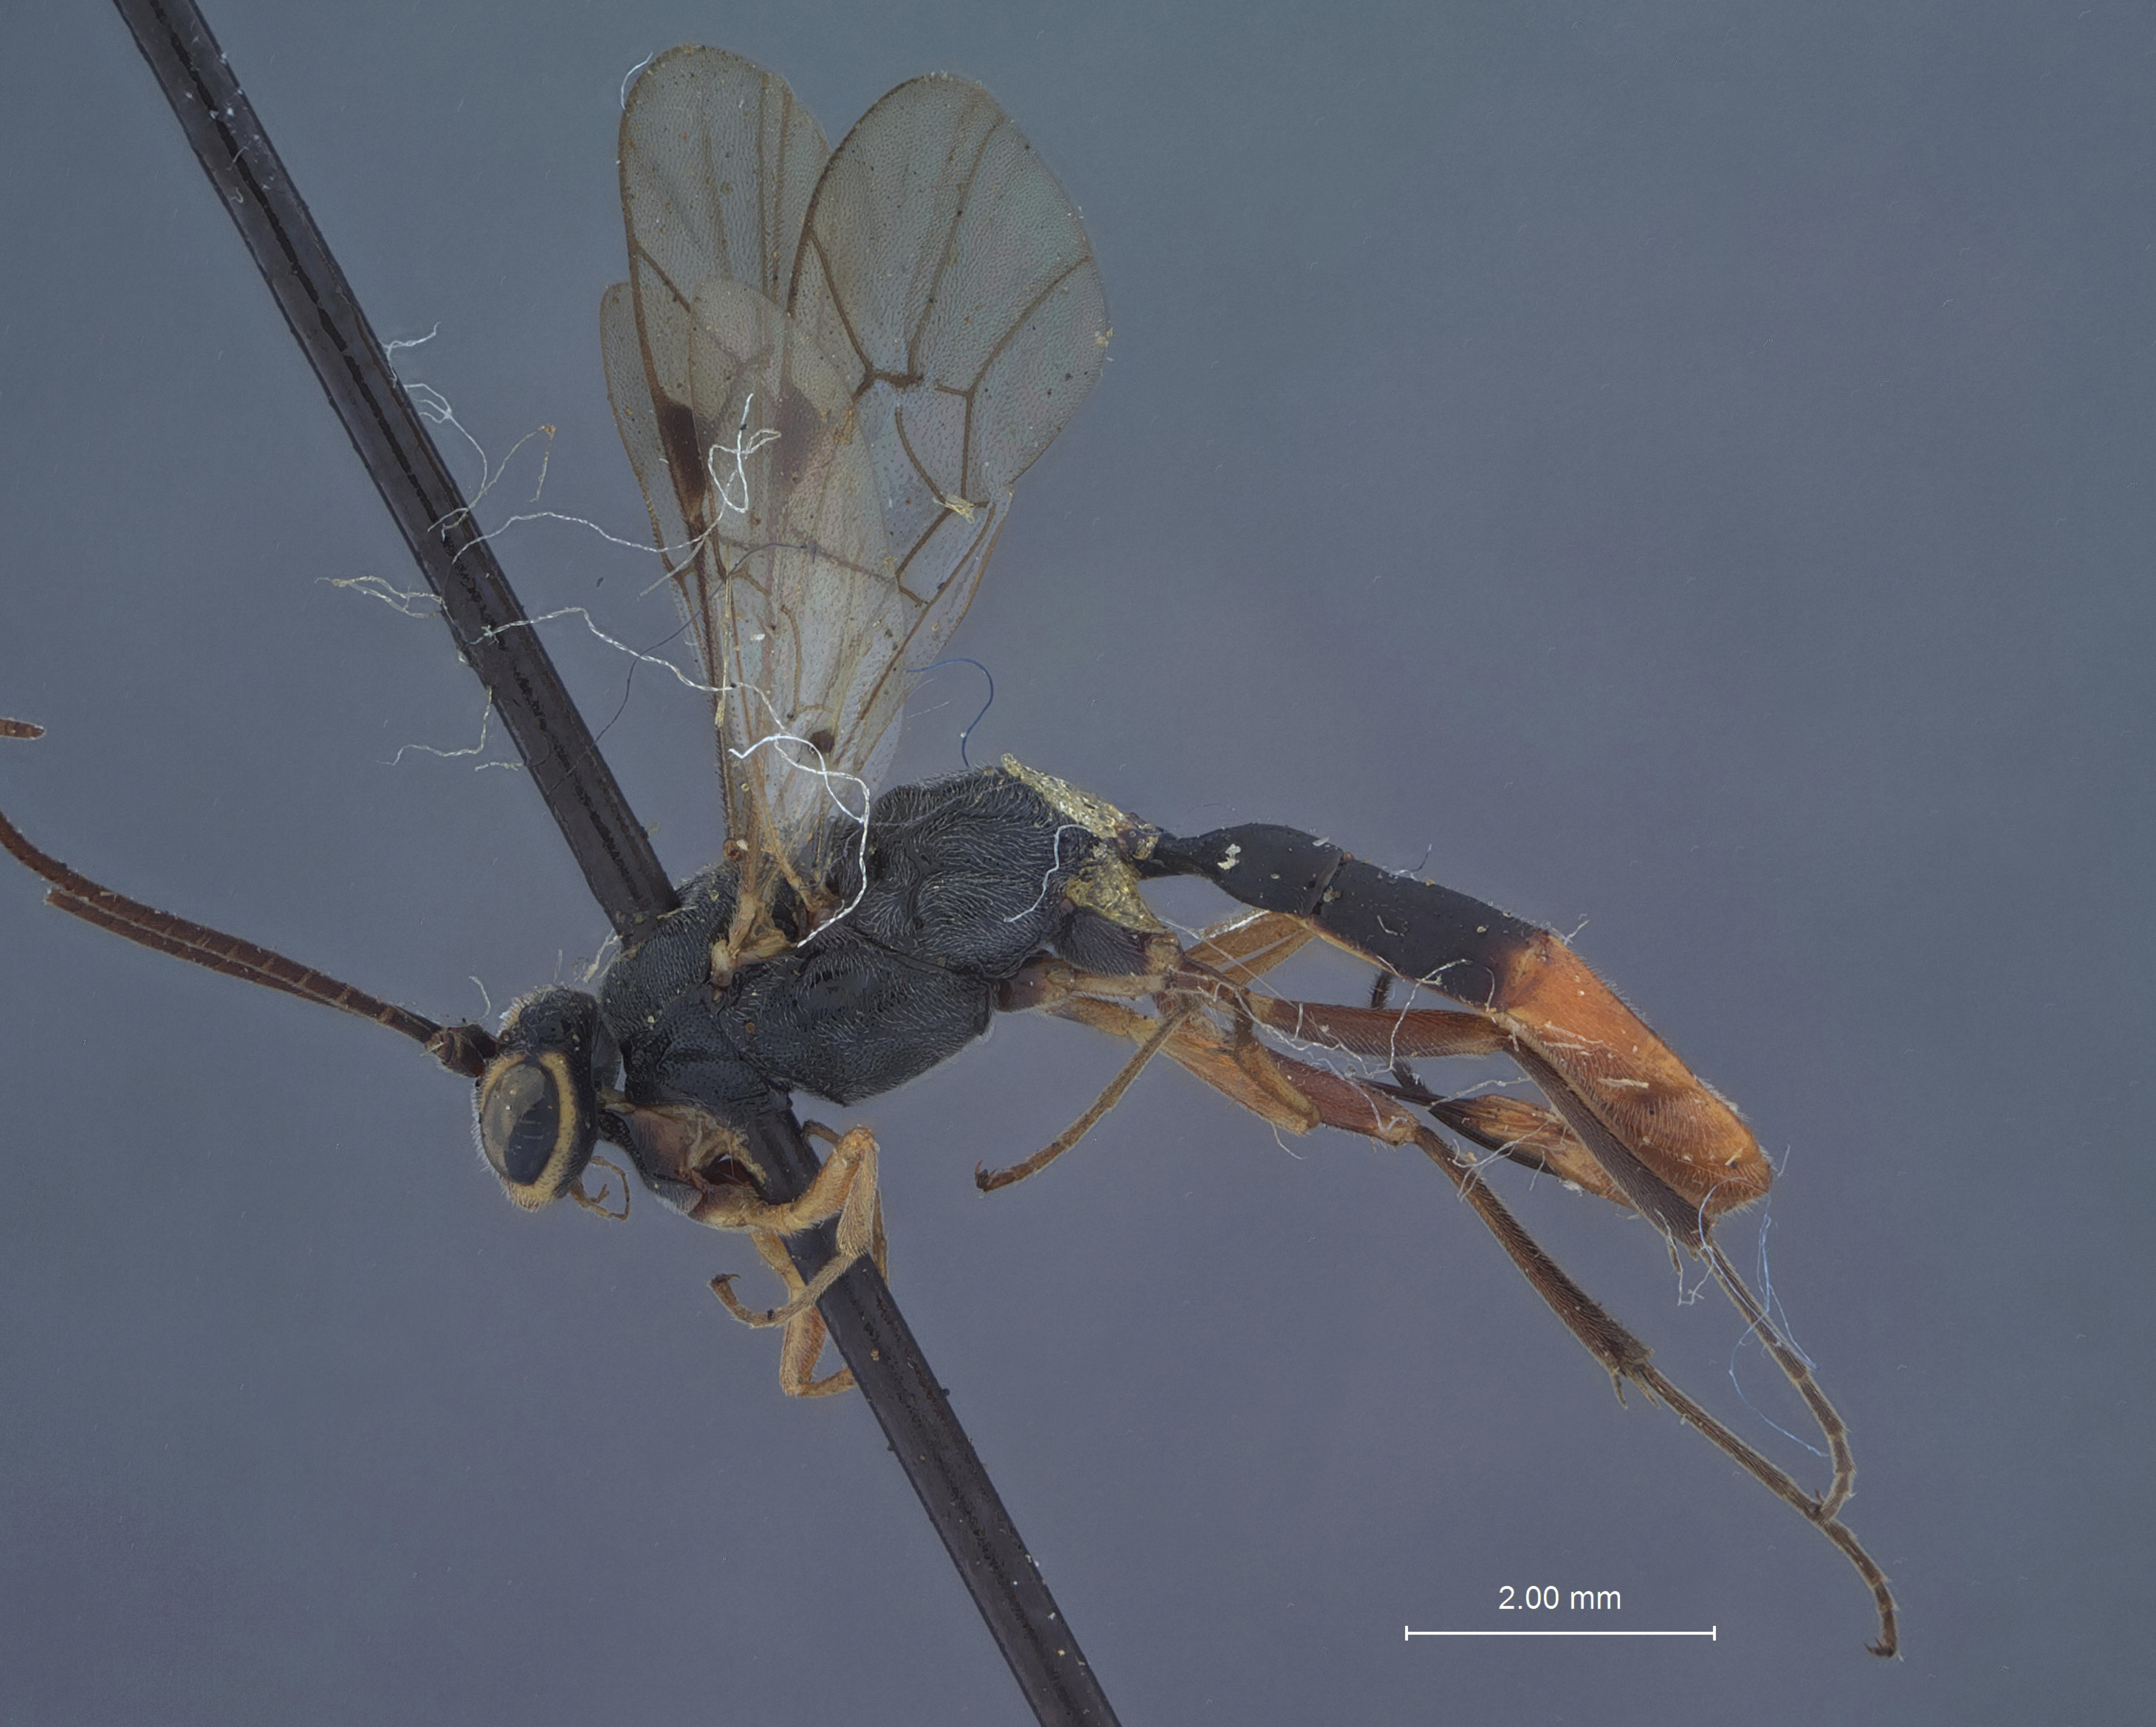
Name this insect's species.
Zaleptopygus obereae
